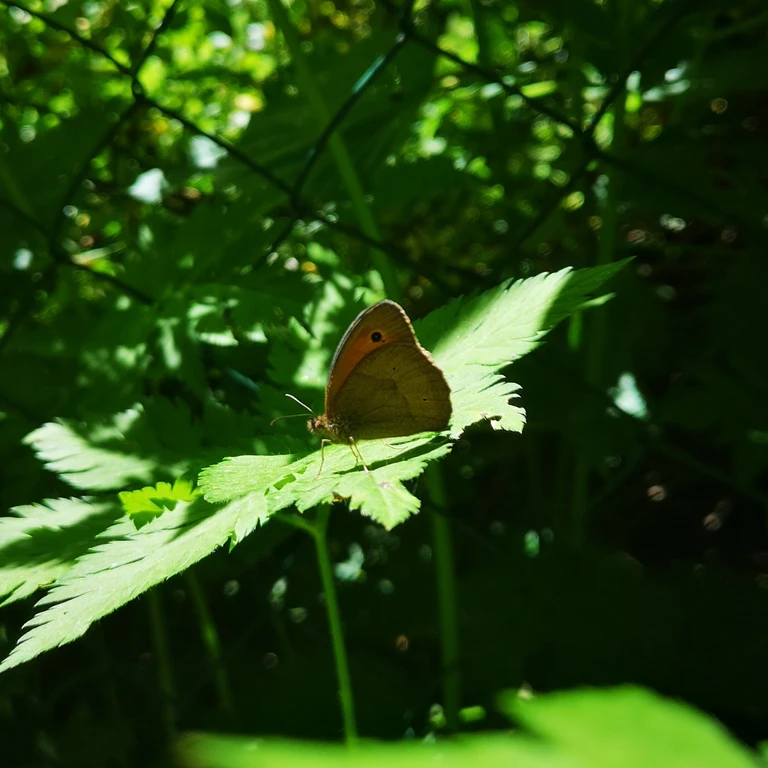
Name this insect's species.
Maniola jurtina
